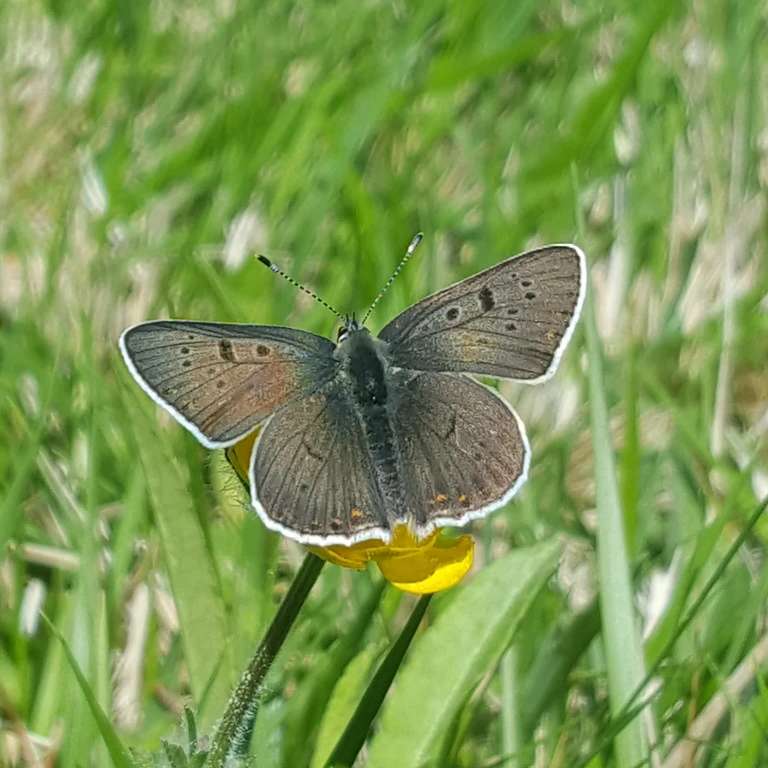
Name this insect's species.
Lycaena tityrus (also Loweia tityrus)
